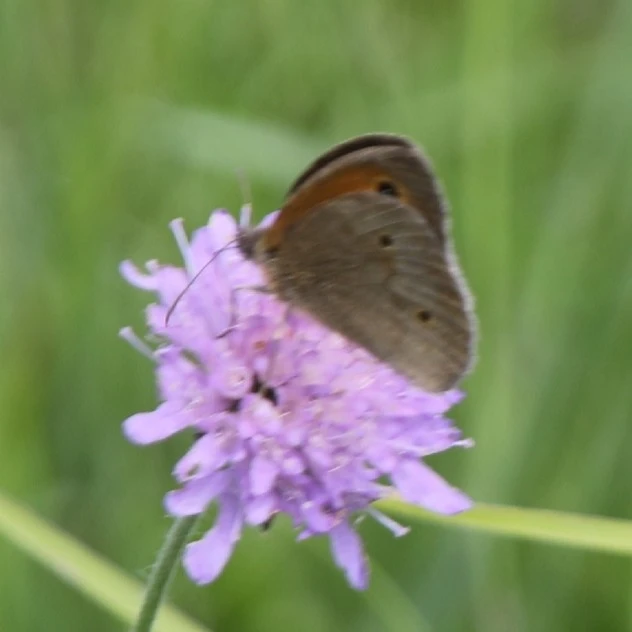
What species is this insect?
Maniola jurtina
